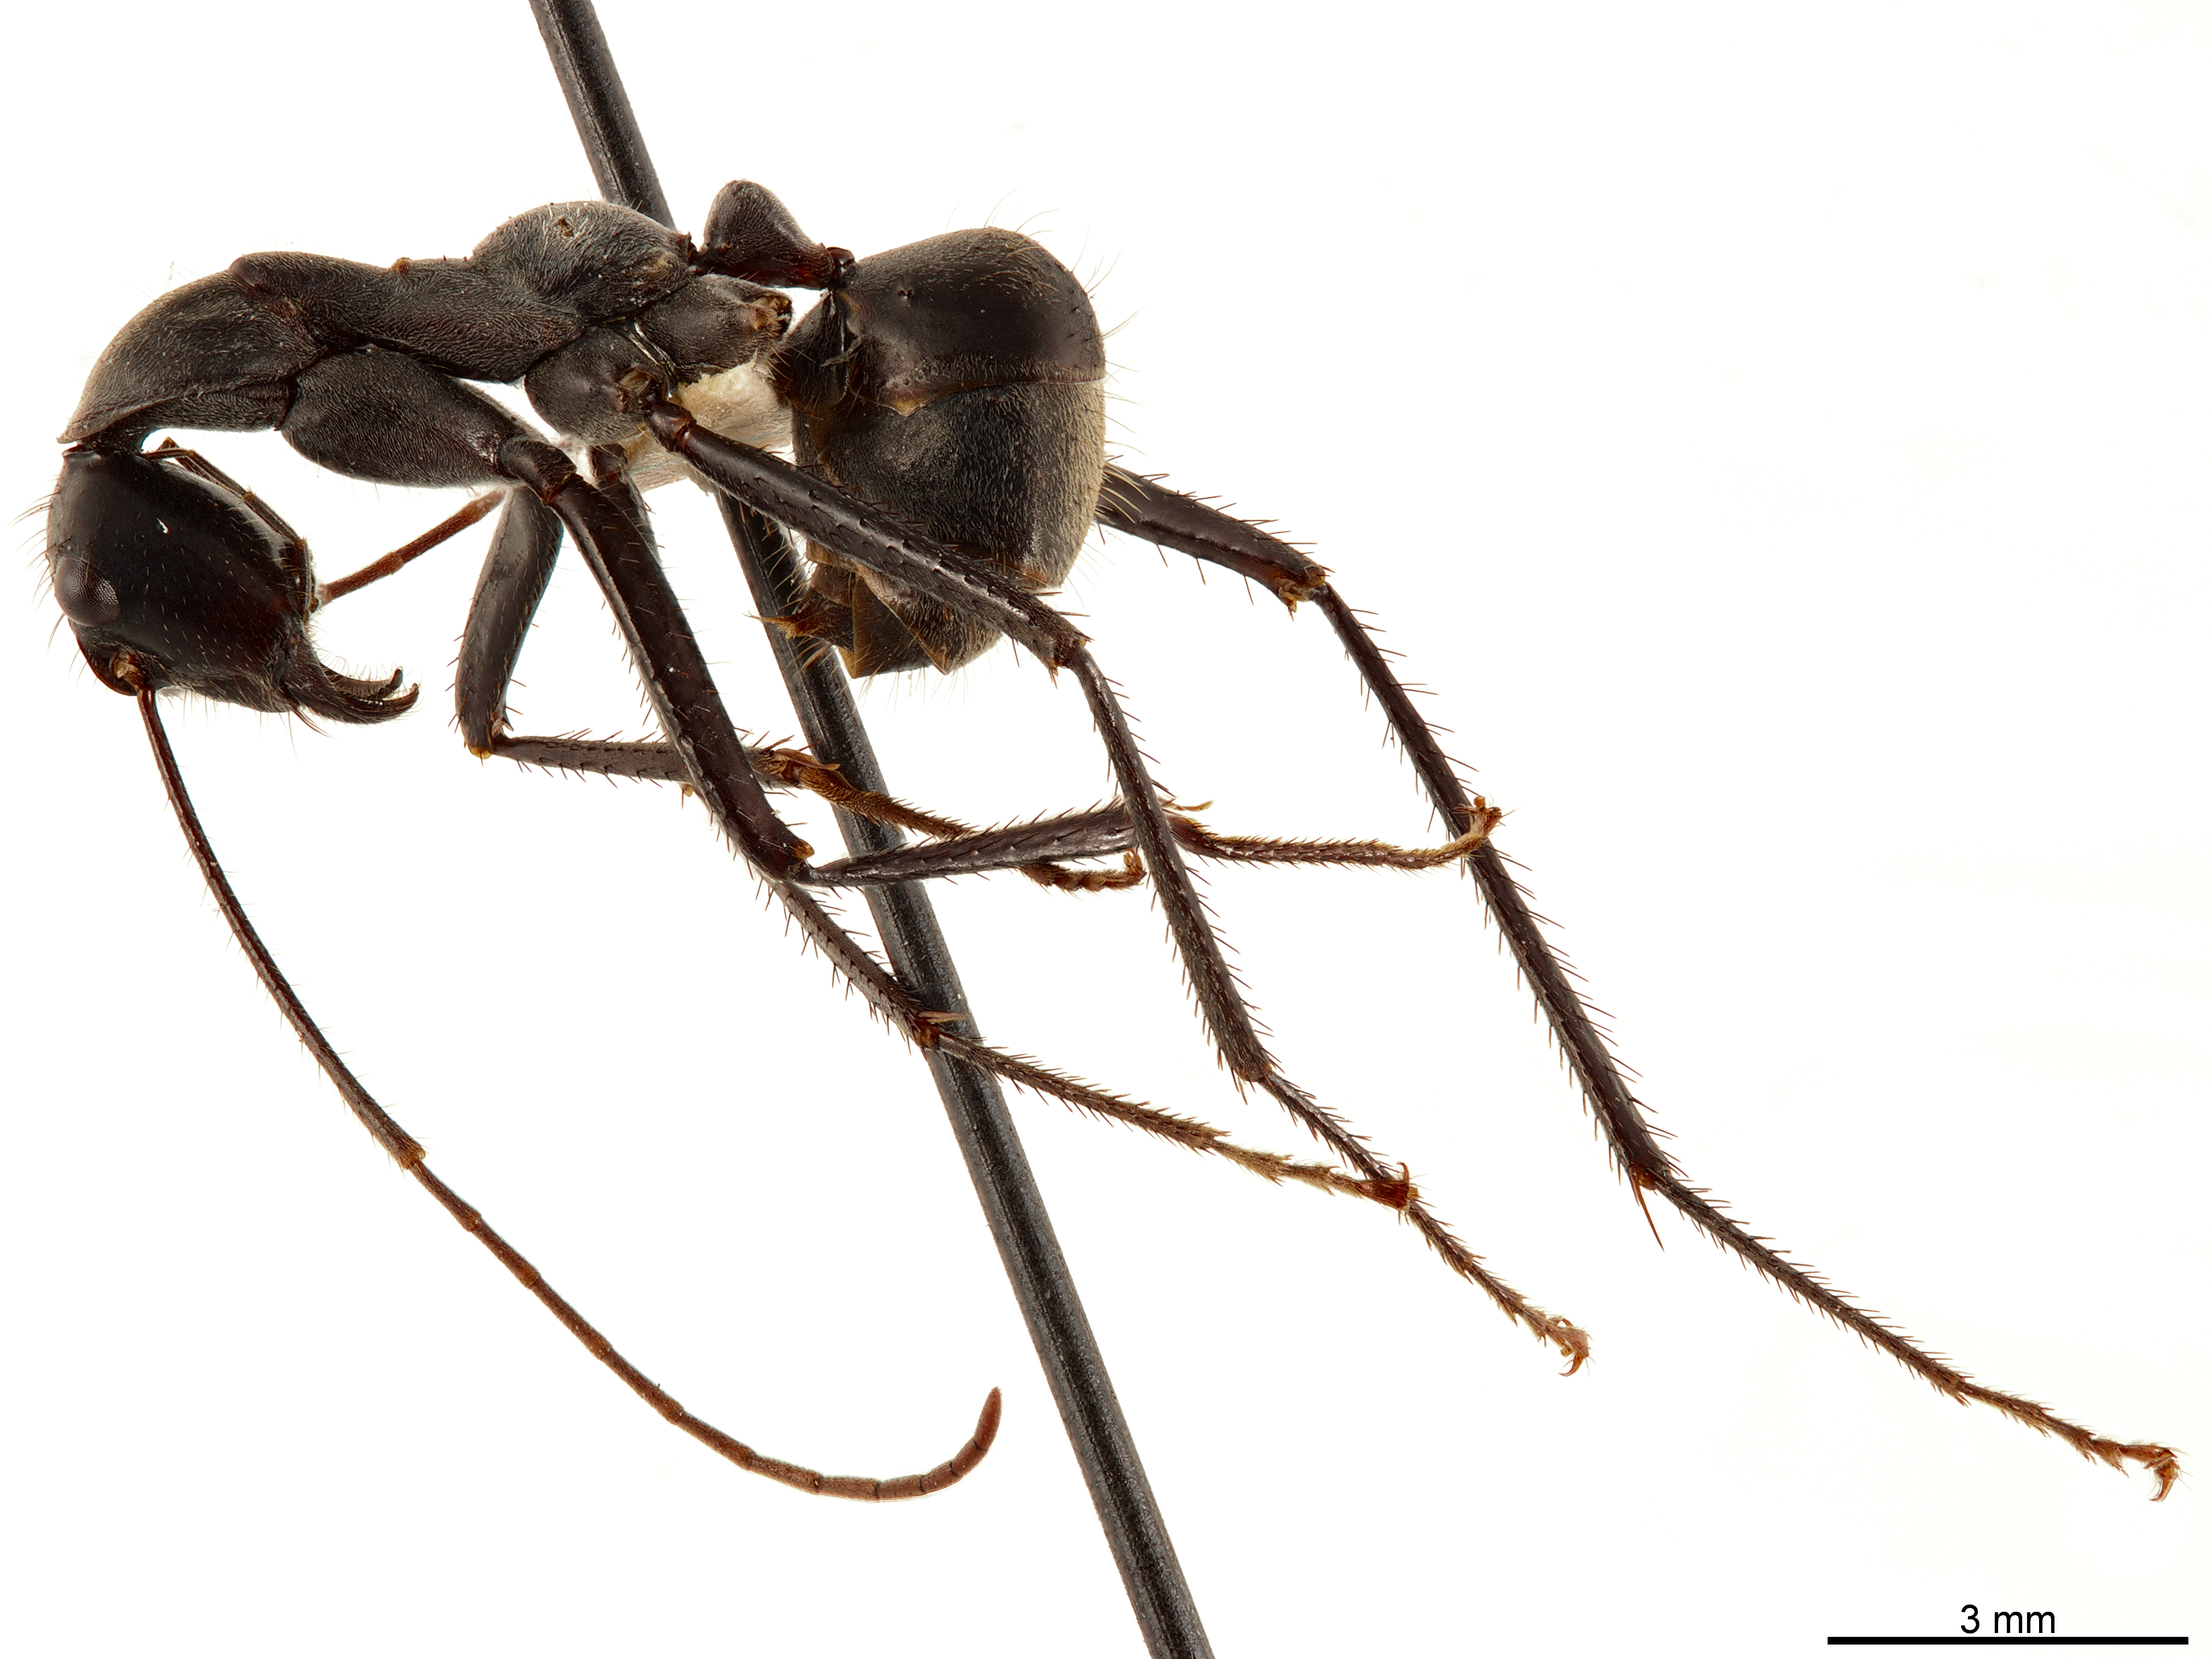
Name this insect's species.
Notostigma carazzii
